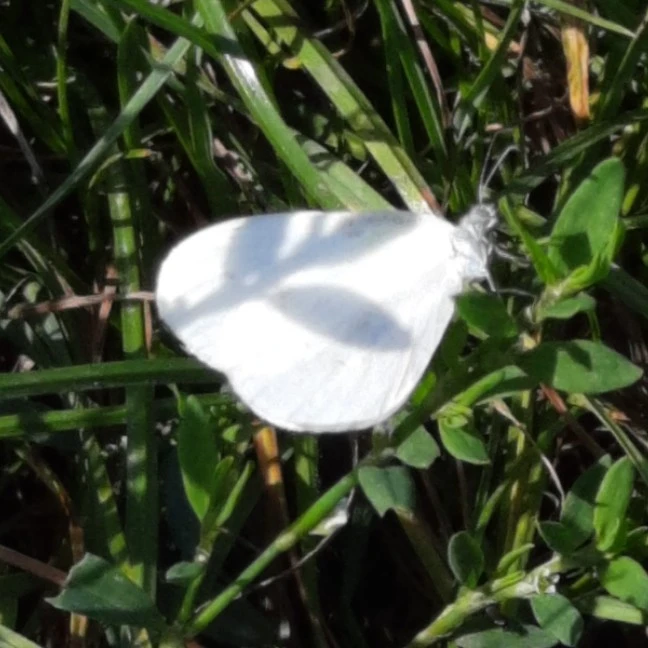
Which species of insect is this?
Leptidea sinapis/juvernica
